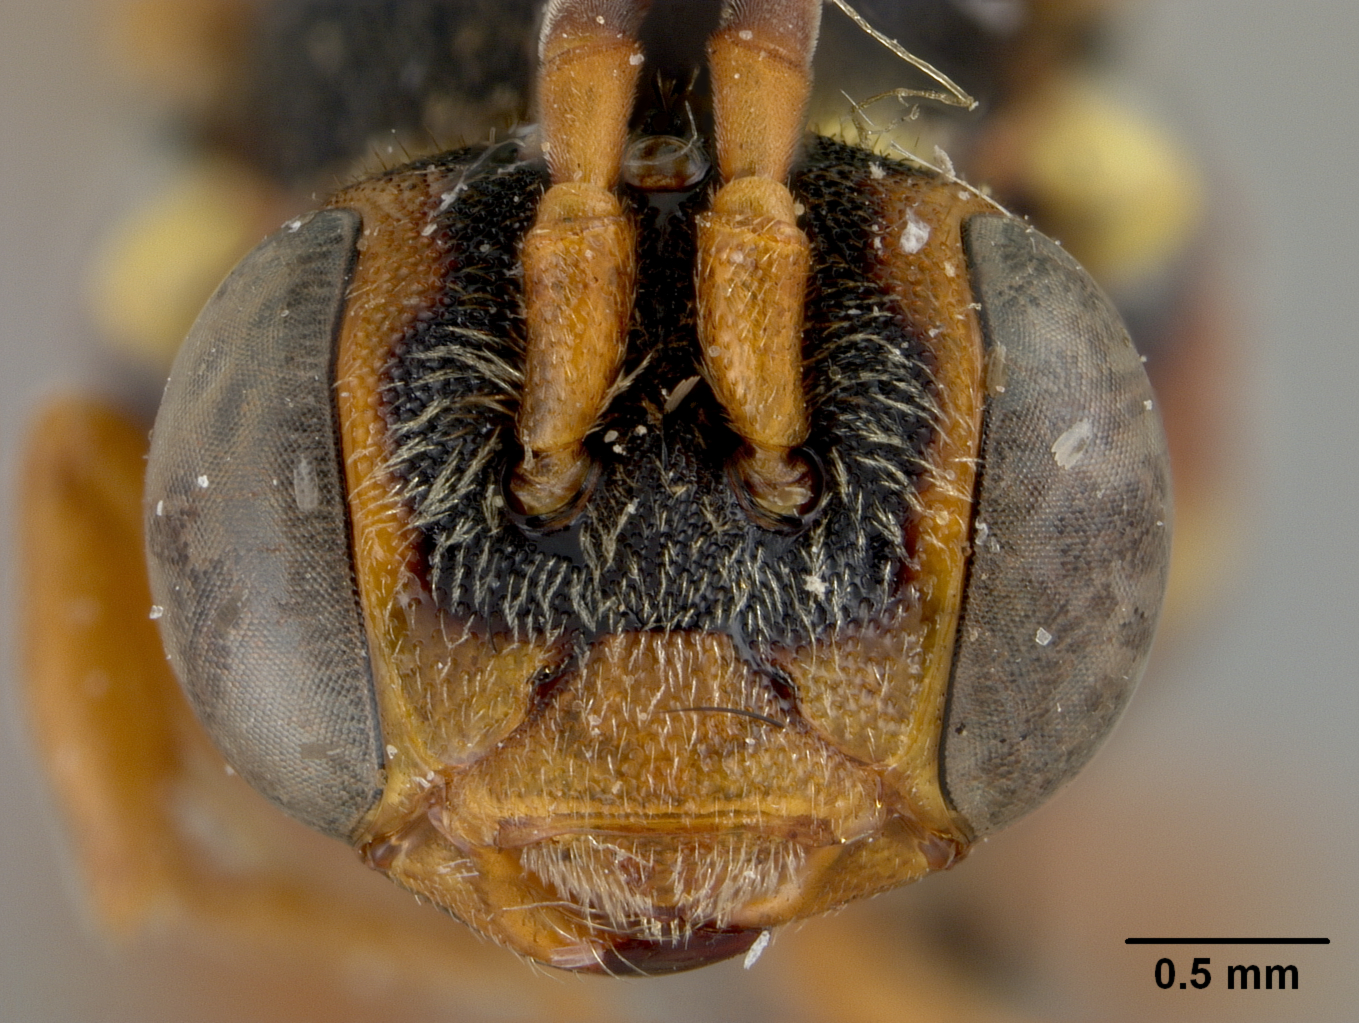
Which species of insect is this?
Nomada bohartorum
